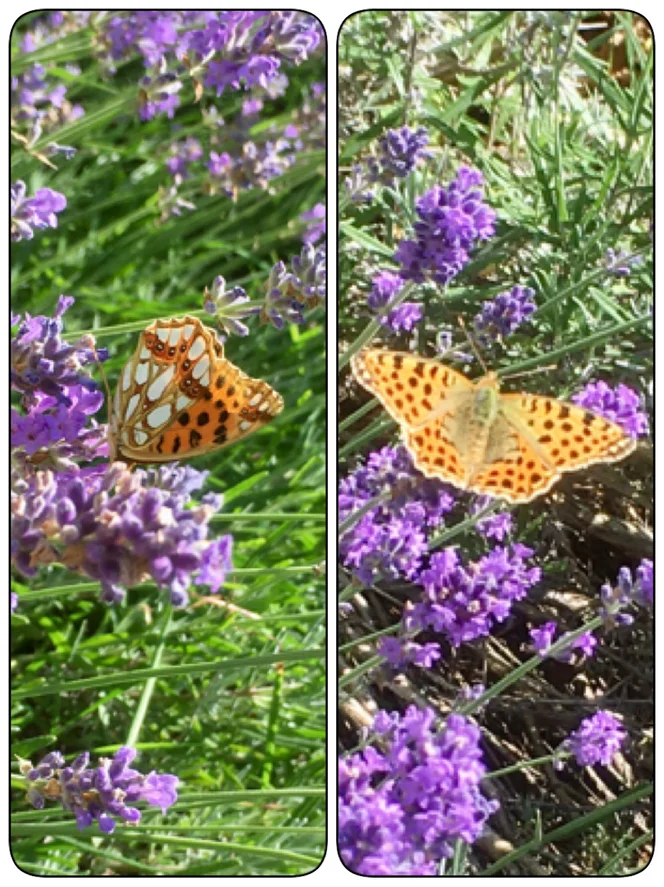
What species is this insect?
Issoria lathonia
